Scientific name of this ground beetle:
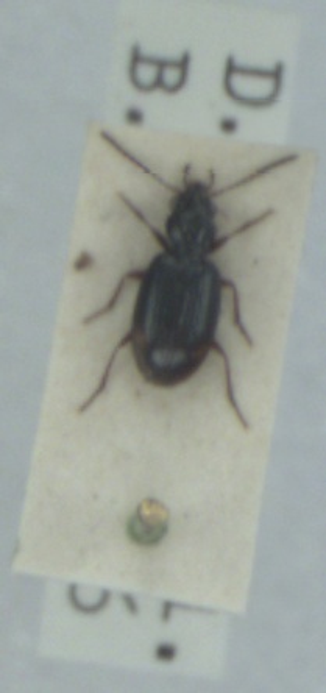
Bembidion doris
